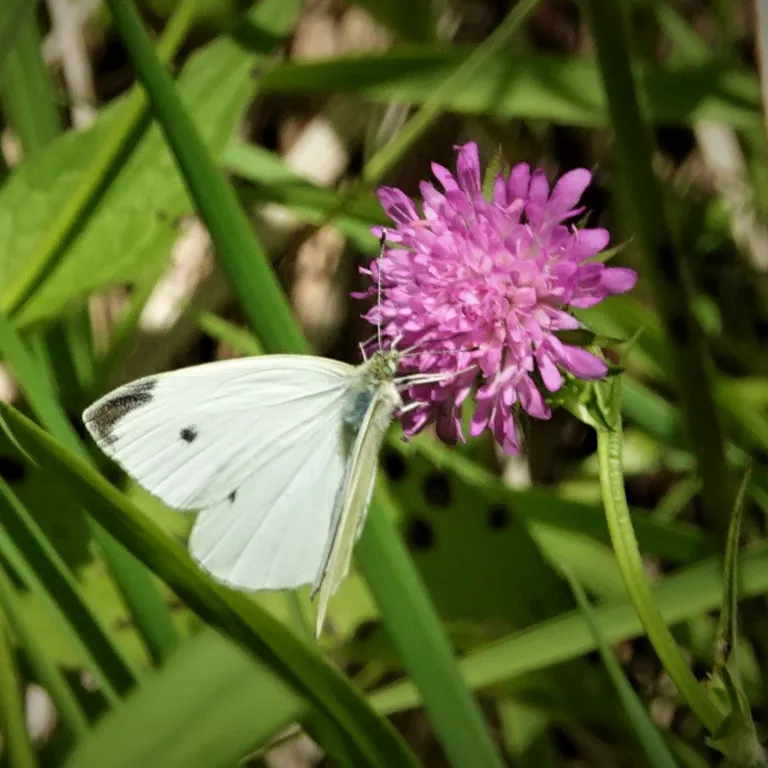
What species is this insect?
Pieris rapae
